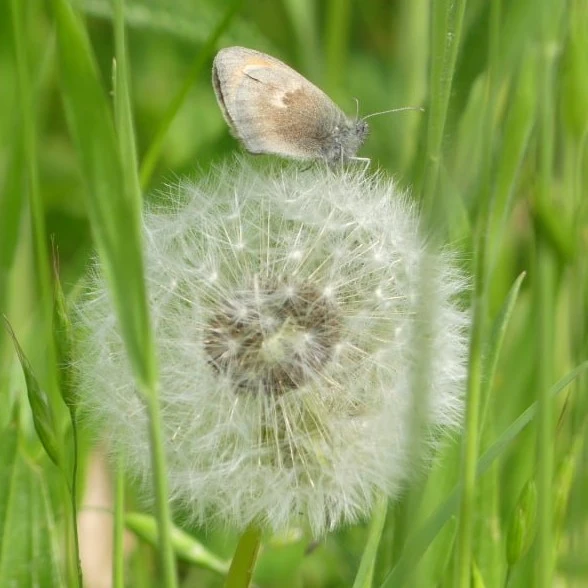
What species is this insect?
Coenonympha pamphilus
